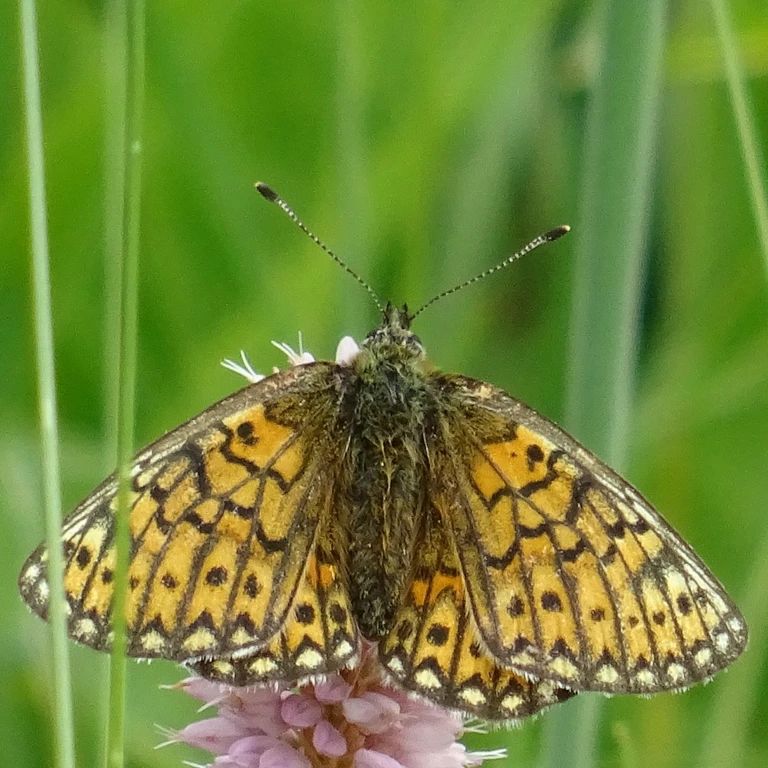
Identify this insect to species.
Boloria eunomia
